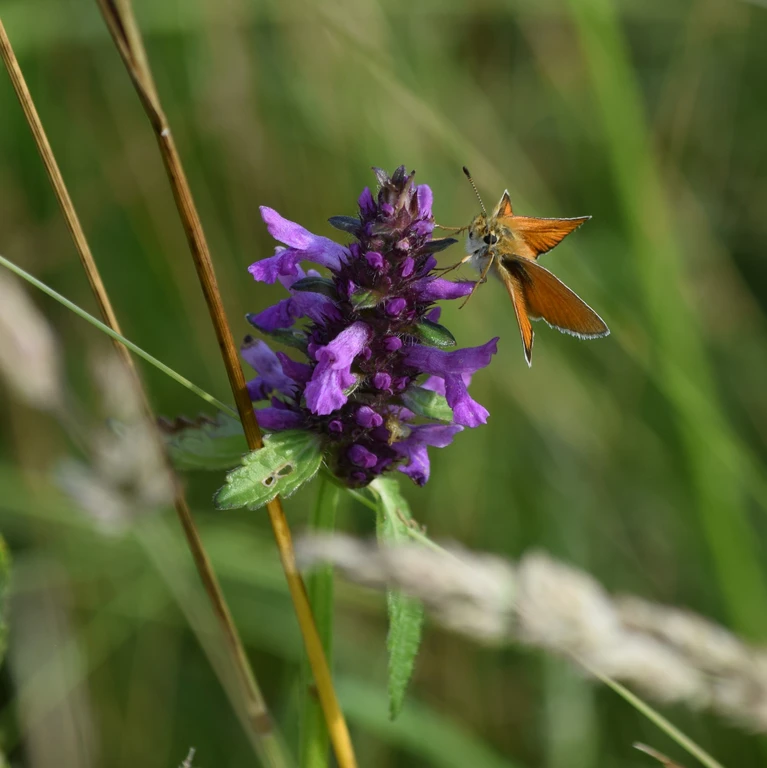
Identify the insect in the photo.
Thymelicus lineola
